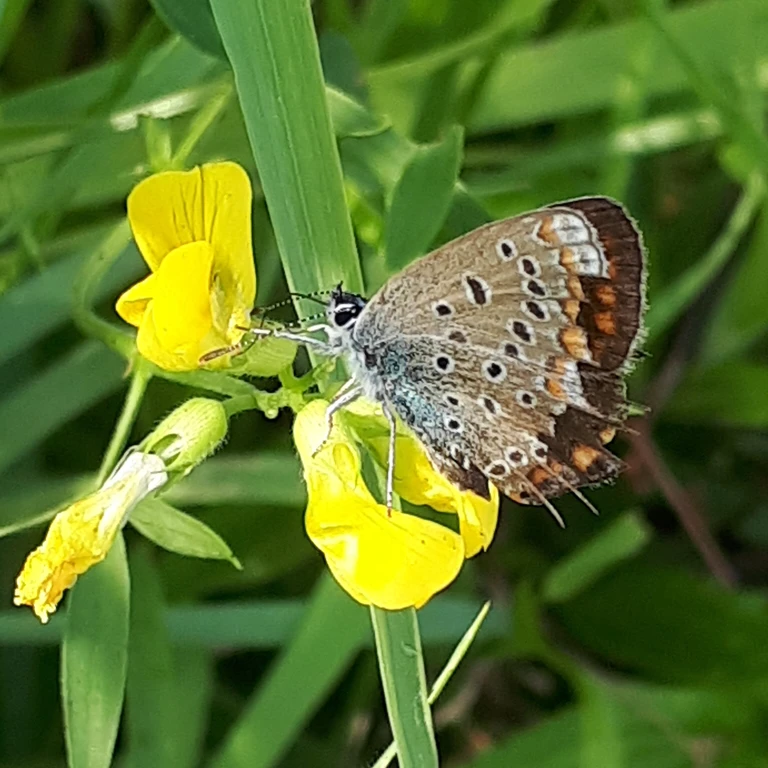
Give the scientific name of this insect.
Polyommatus icarus
